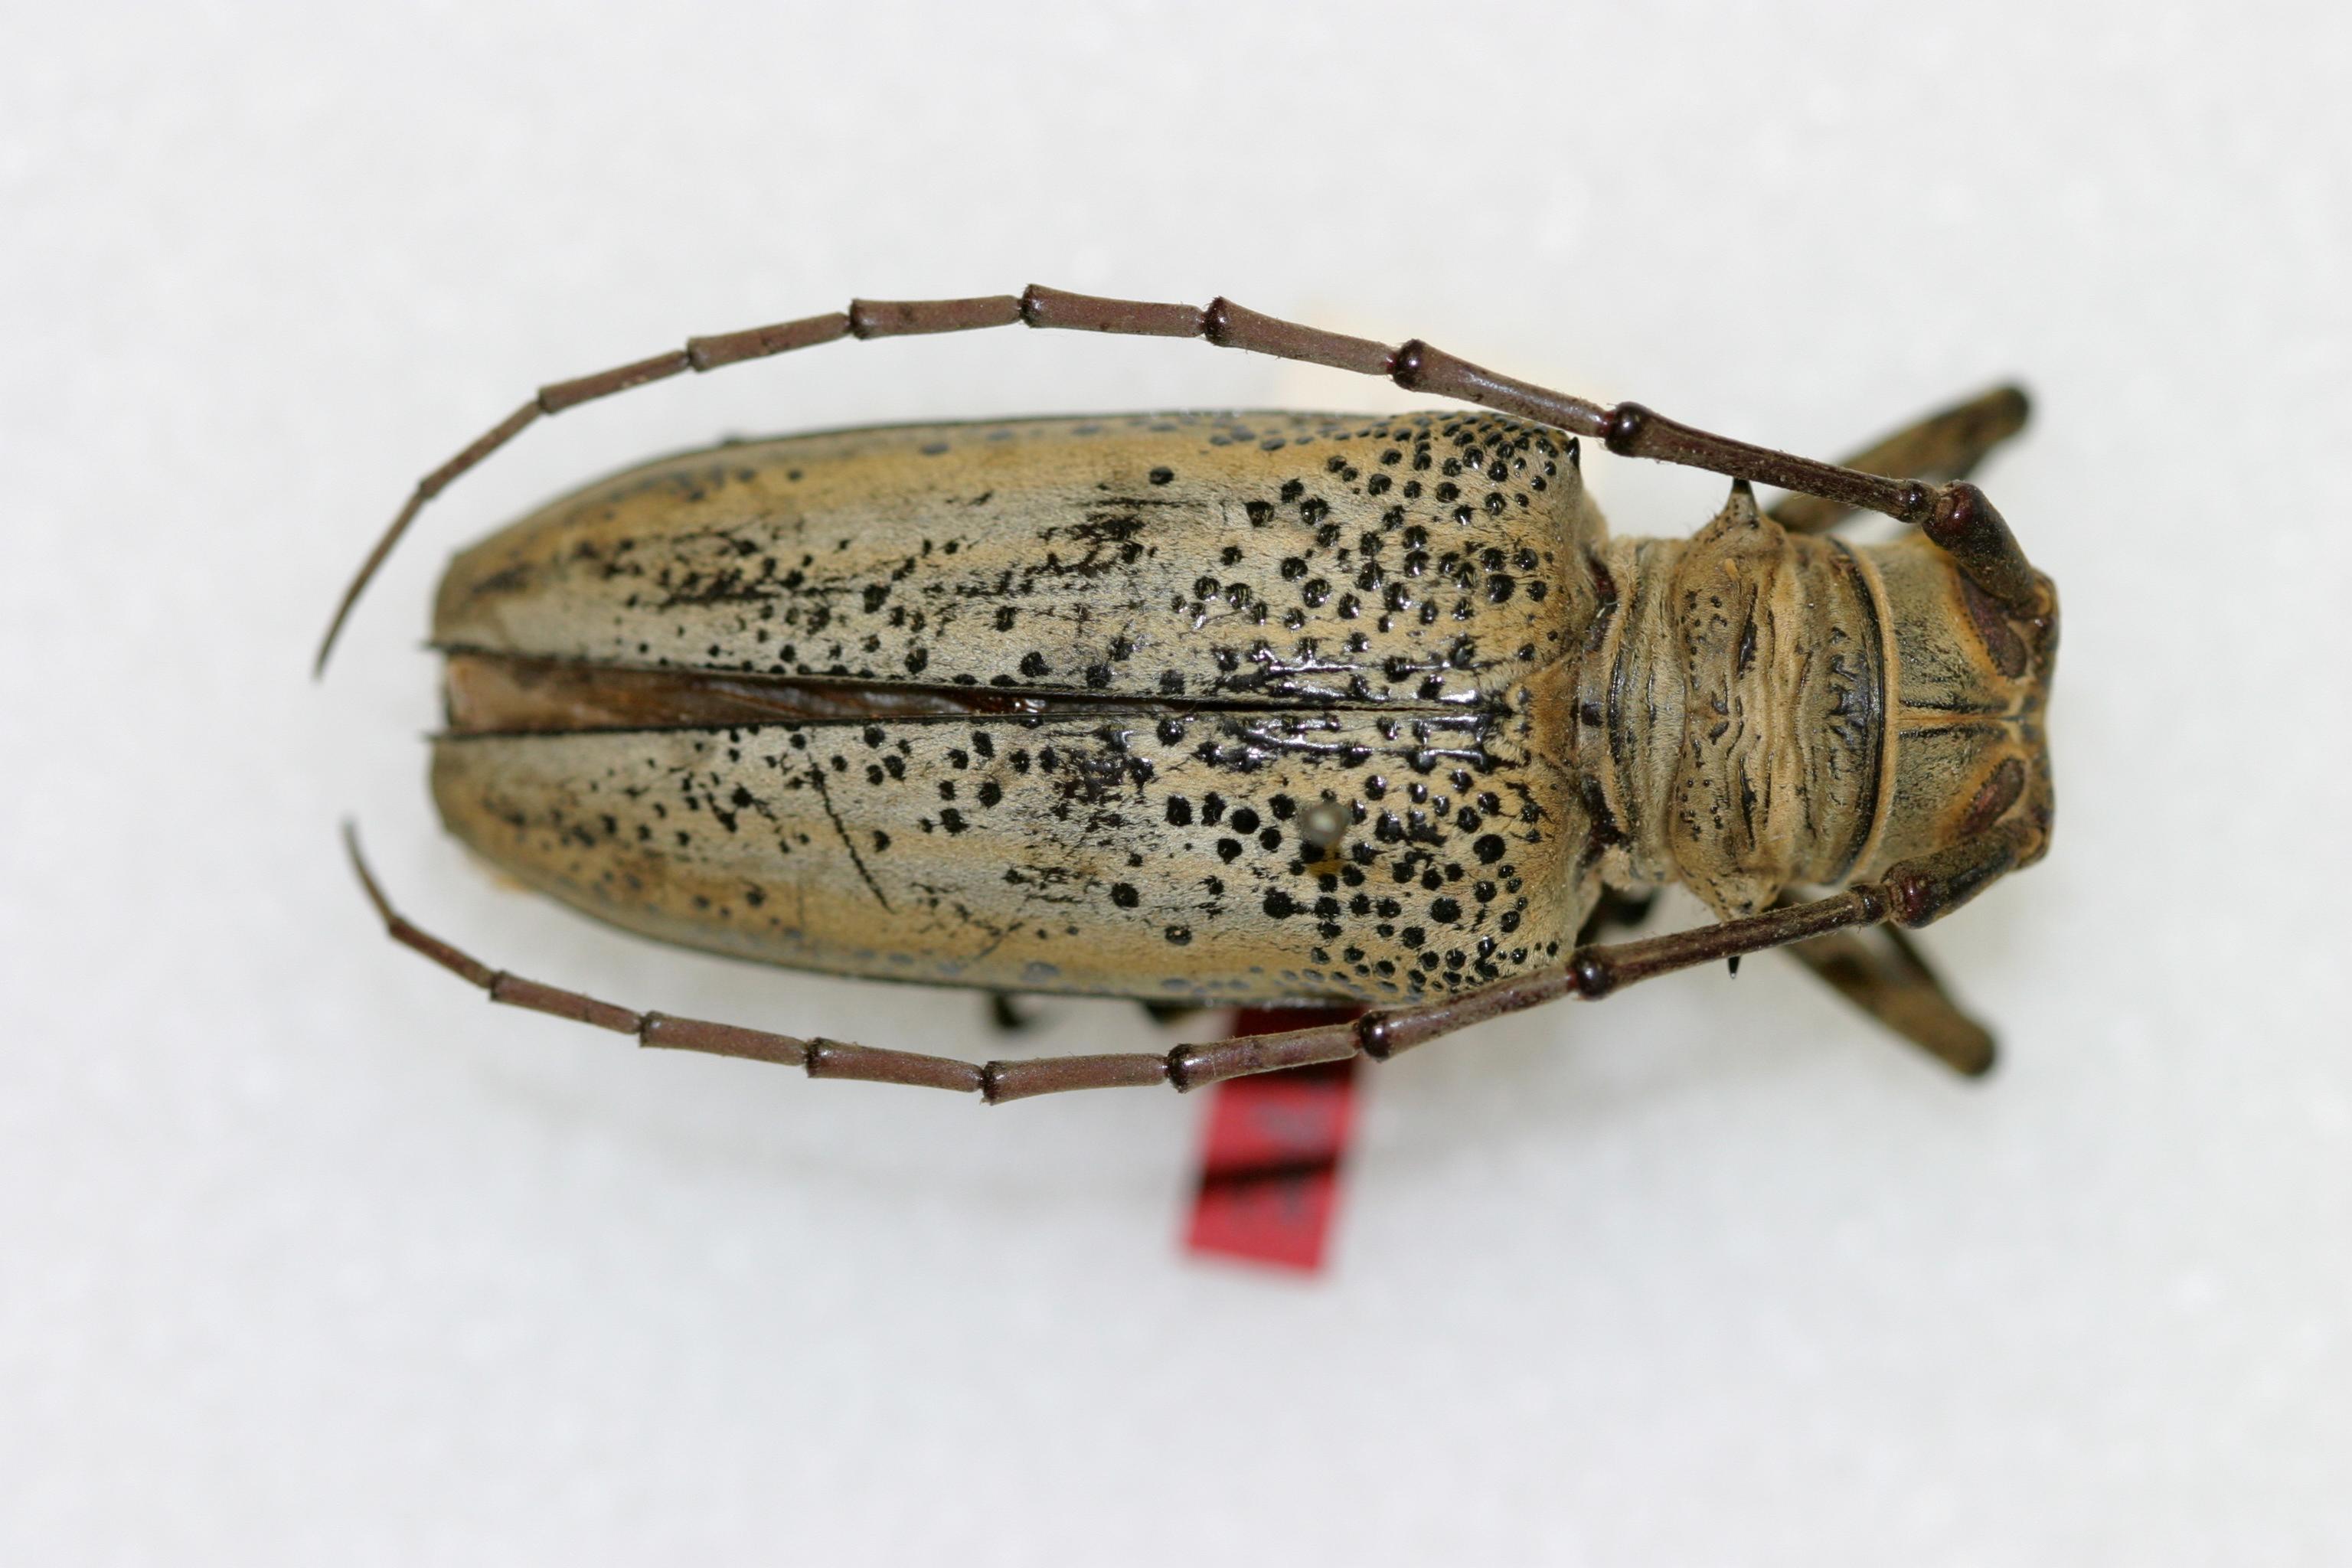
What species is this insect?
Rosenbergia denserugata
